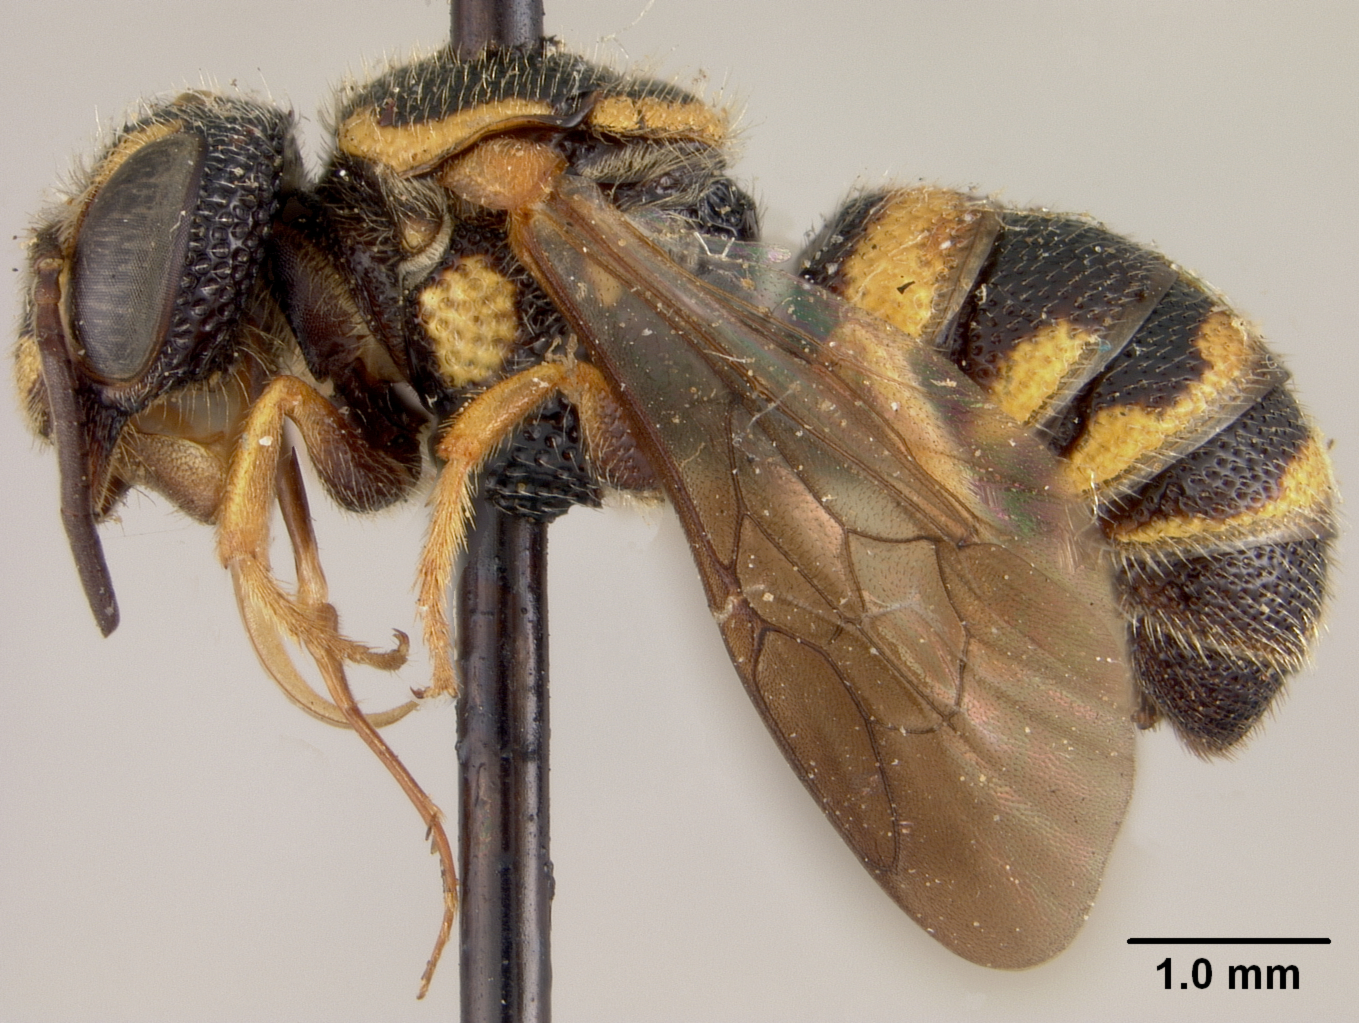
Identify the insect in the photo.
Stelis louisae
